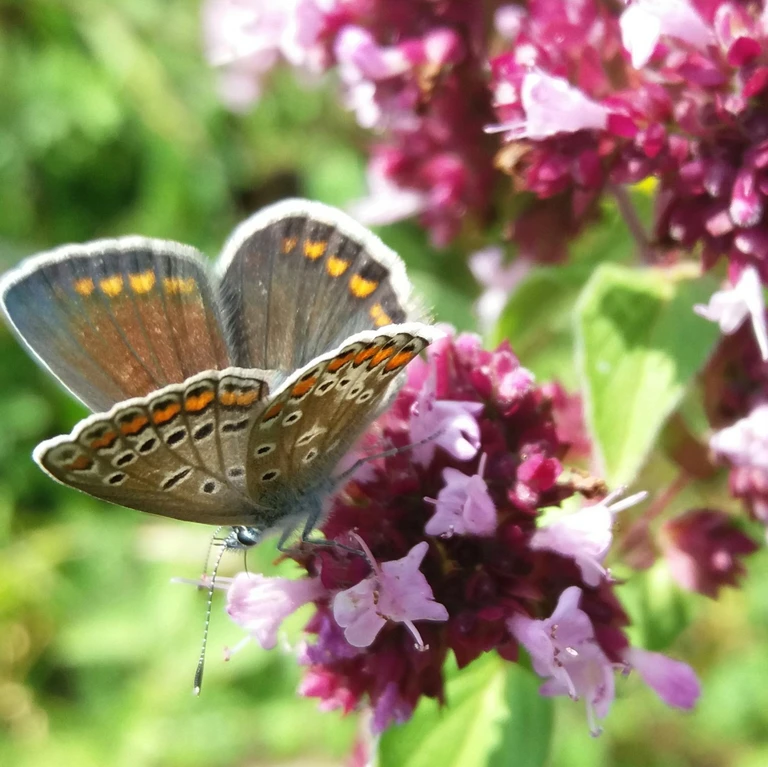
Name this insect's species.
Polyommatus icarus
